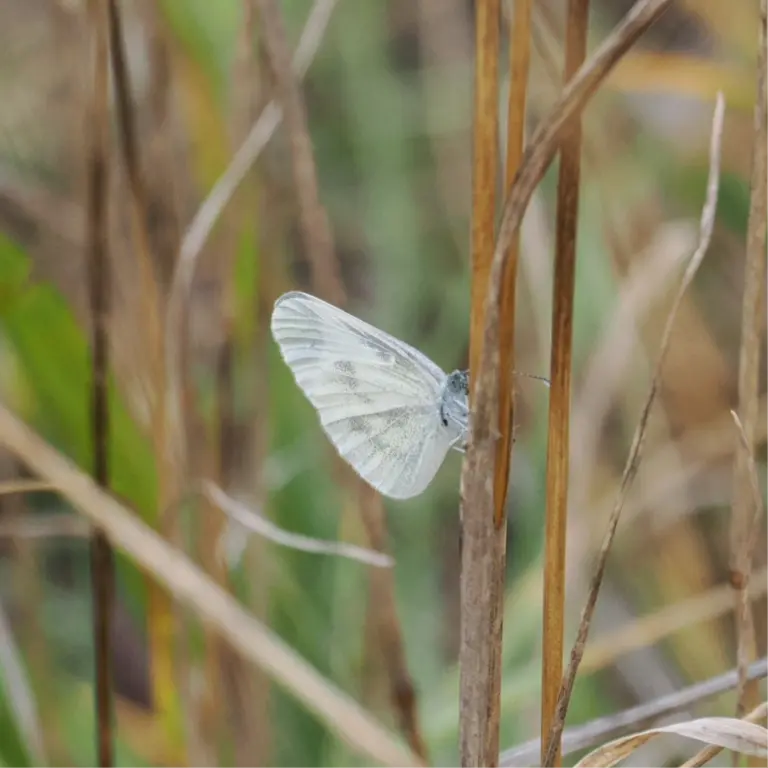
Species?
Leptidea sinapis/juvernica
